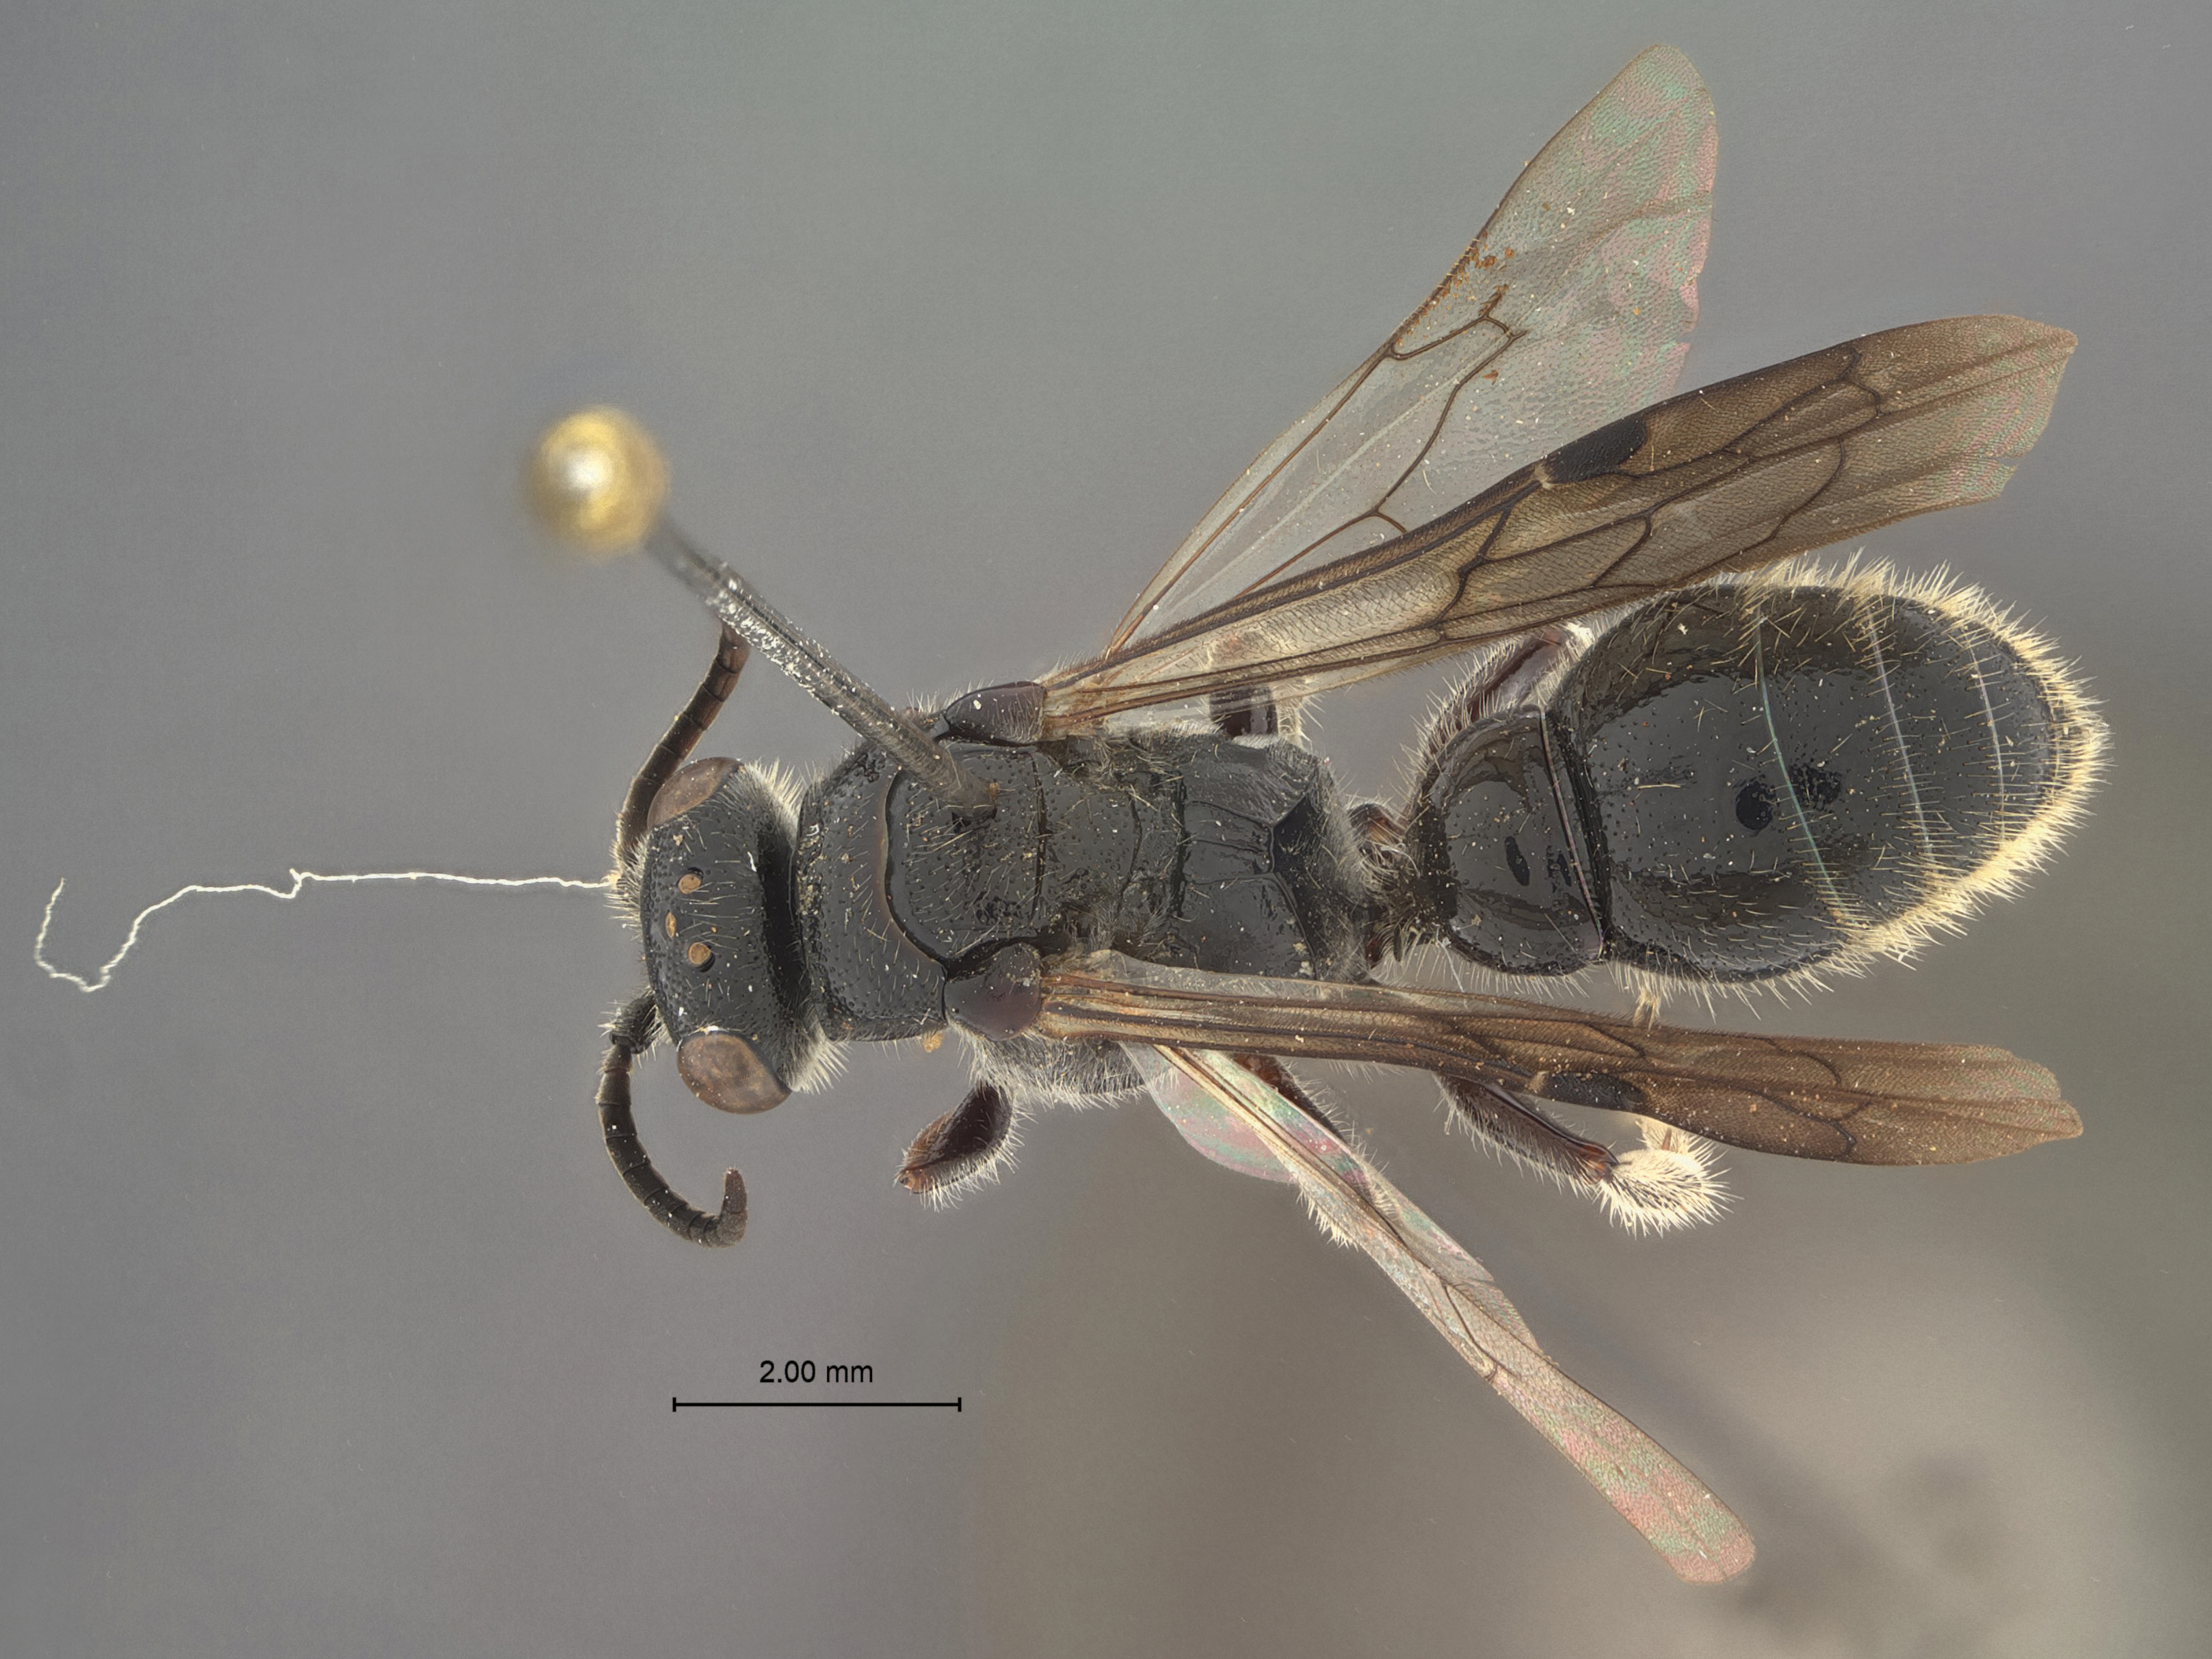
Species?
Tiphia fortidentata
